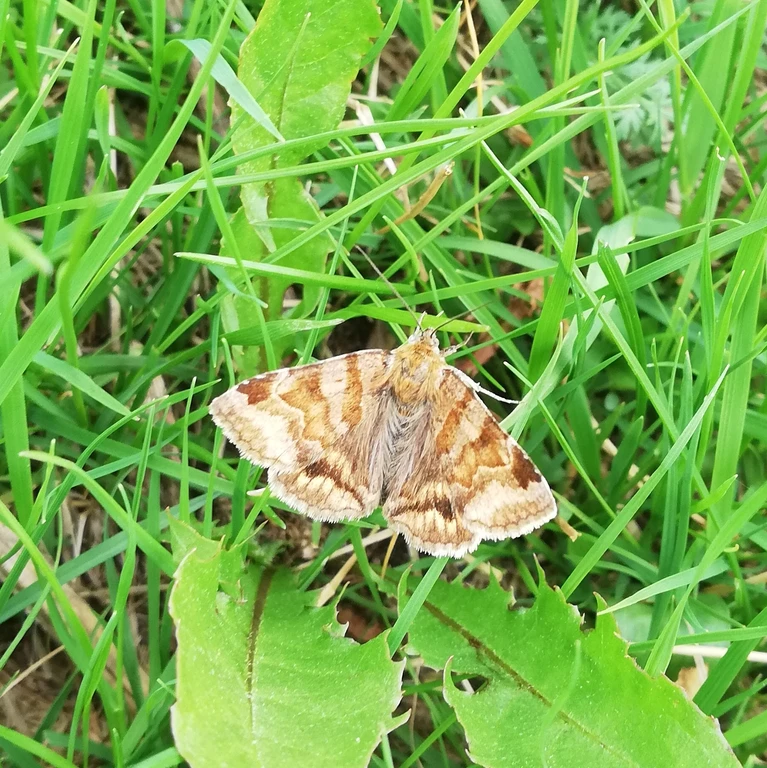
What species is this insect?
Euclidia glyphica
